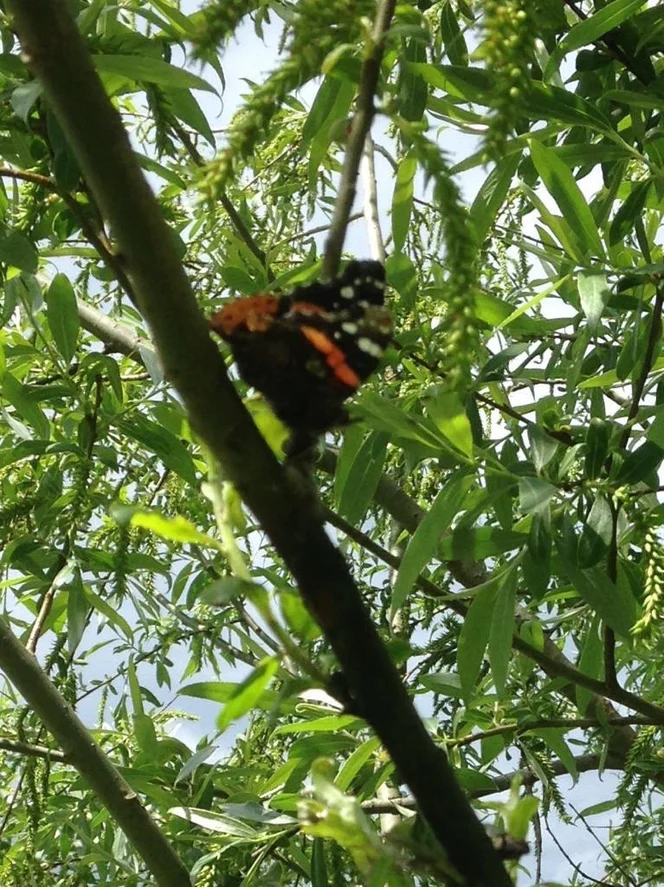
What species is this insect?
Vanessa atalanta
